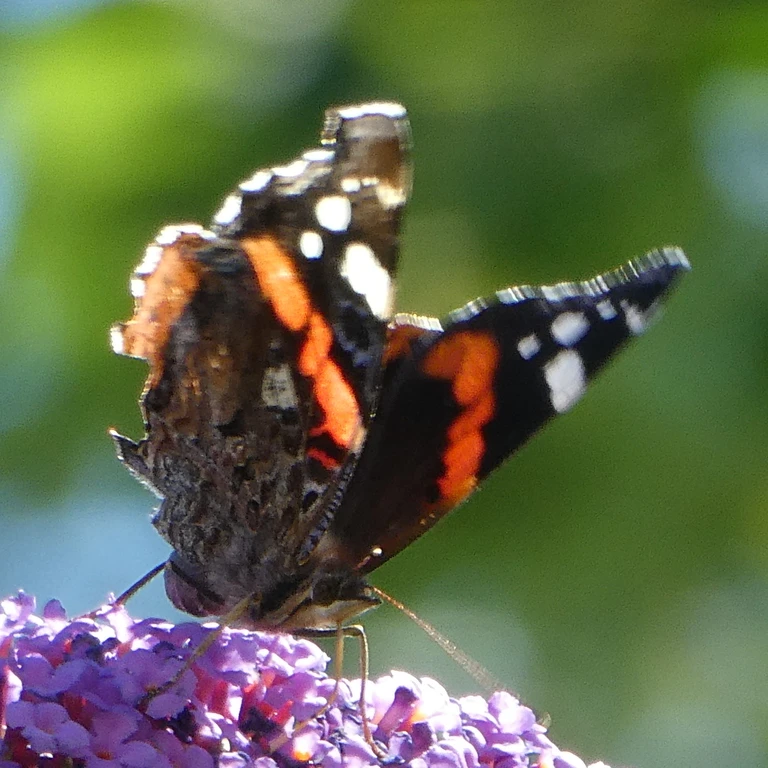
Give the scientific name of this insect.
Vanessa atalanta
